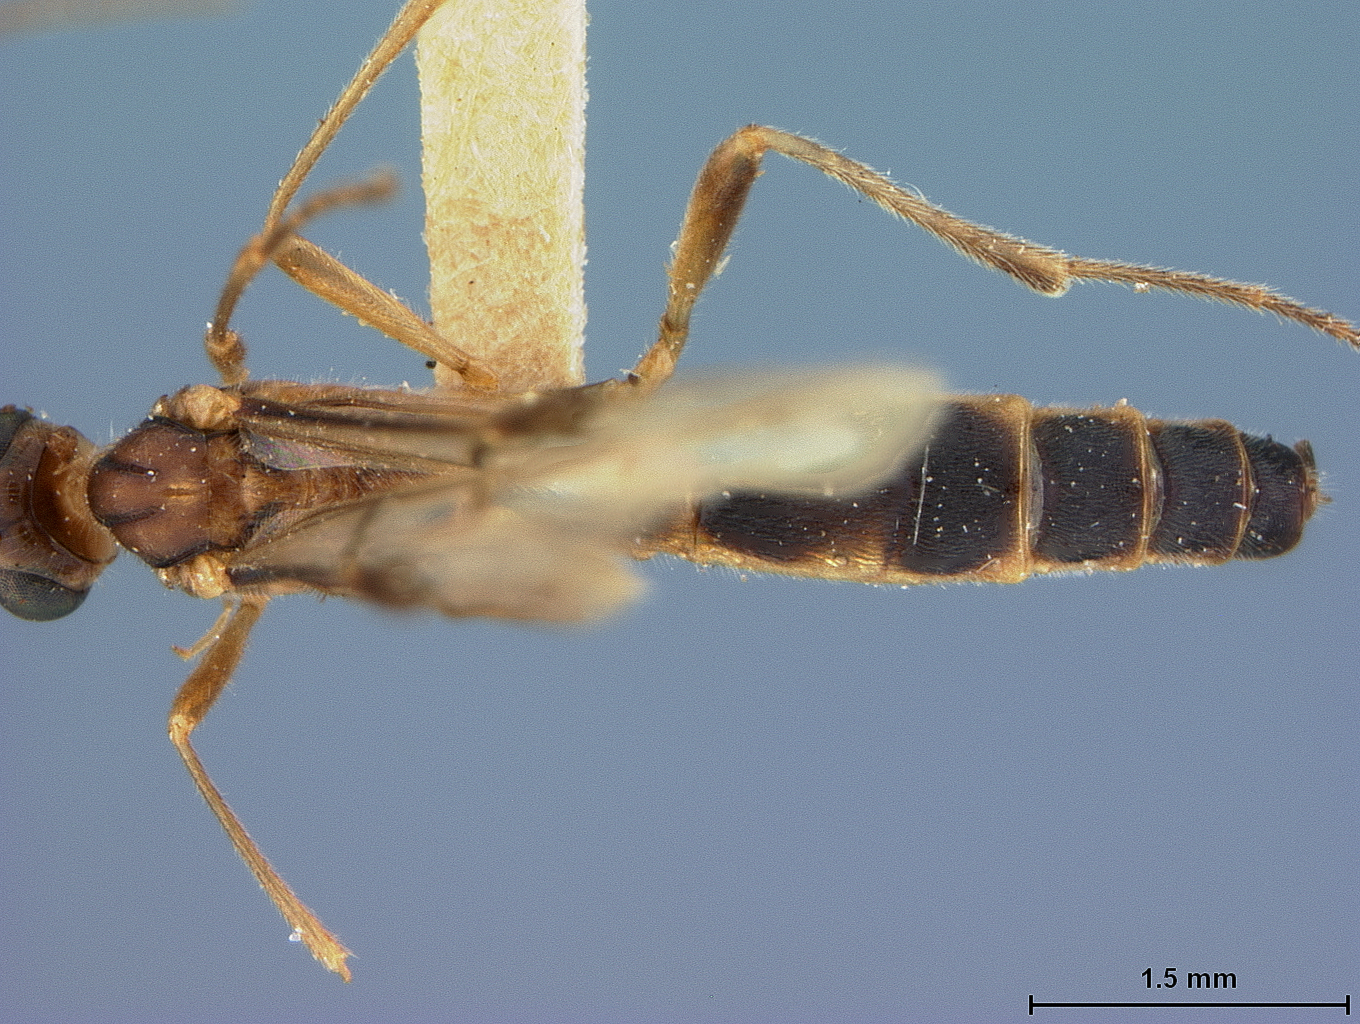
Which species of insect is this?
Rhogas cameroni
